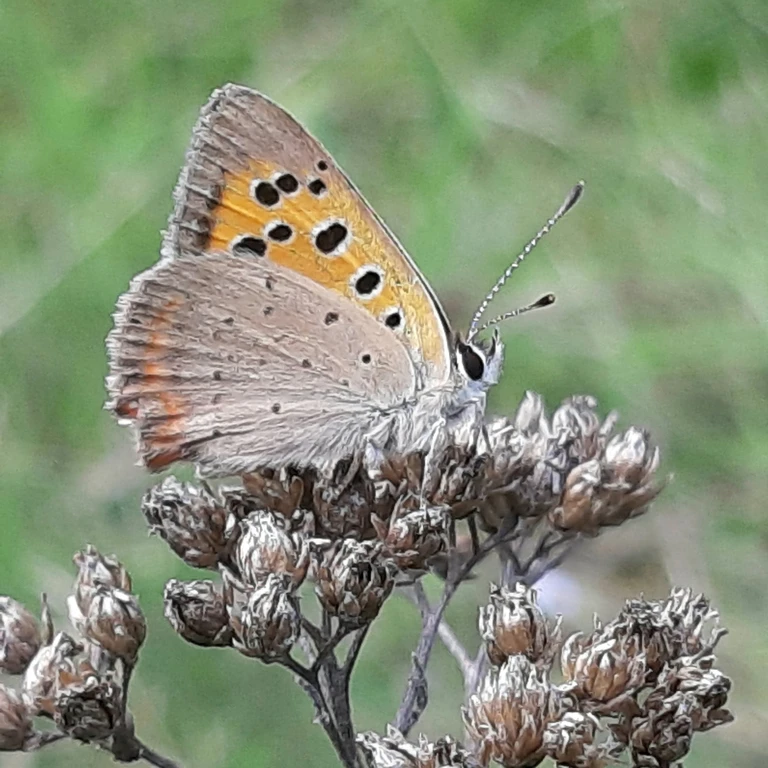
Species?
Lycaena phlaeas
